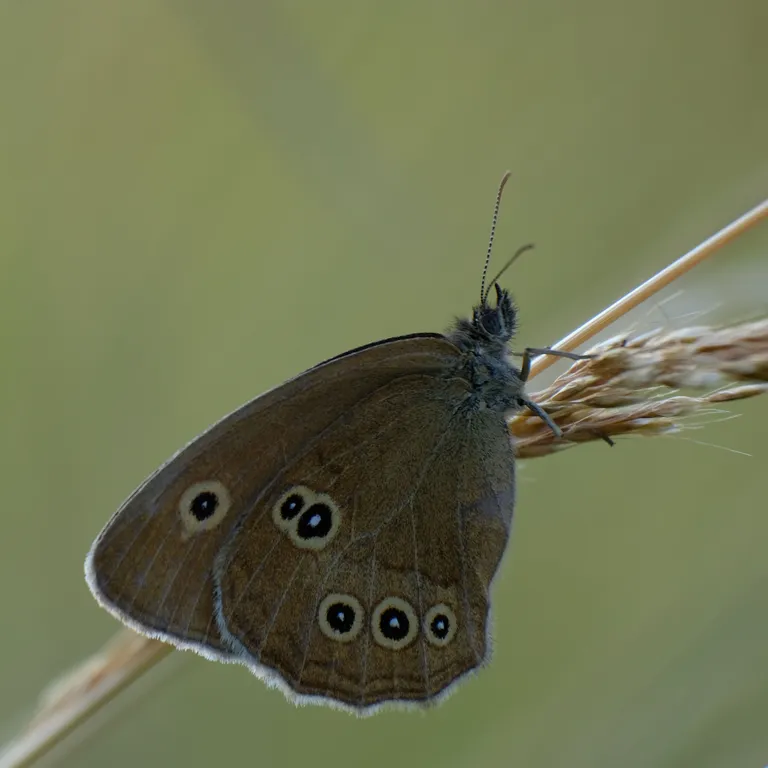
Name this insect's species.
Aphantopus hyperantus
